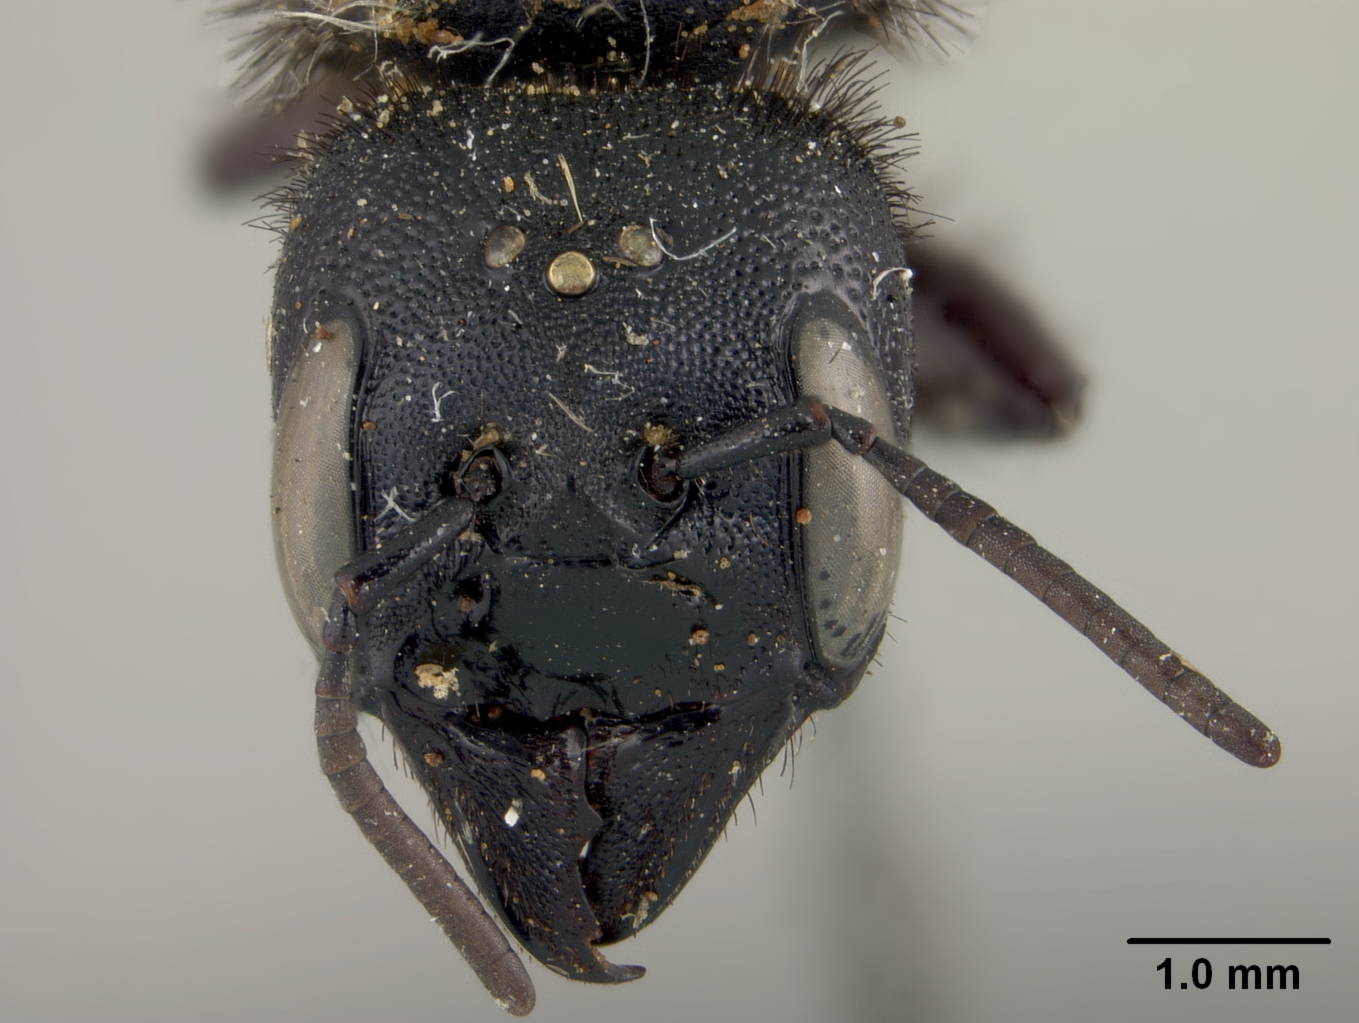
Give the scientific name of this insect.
Osmia armaticeps
